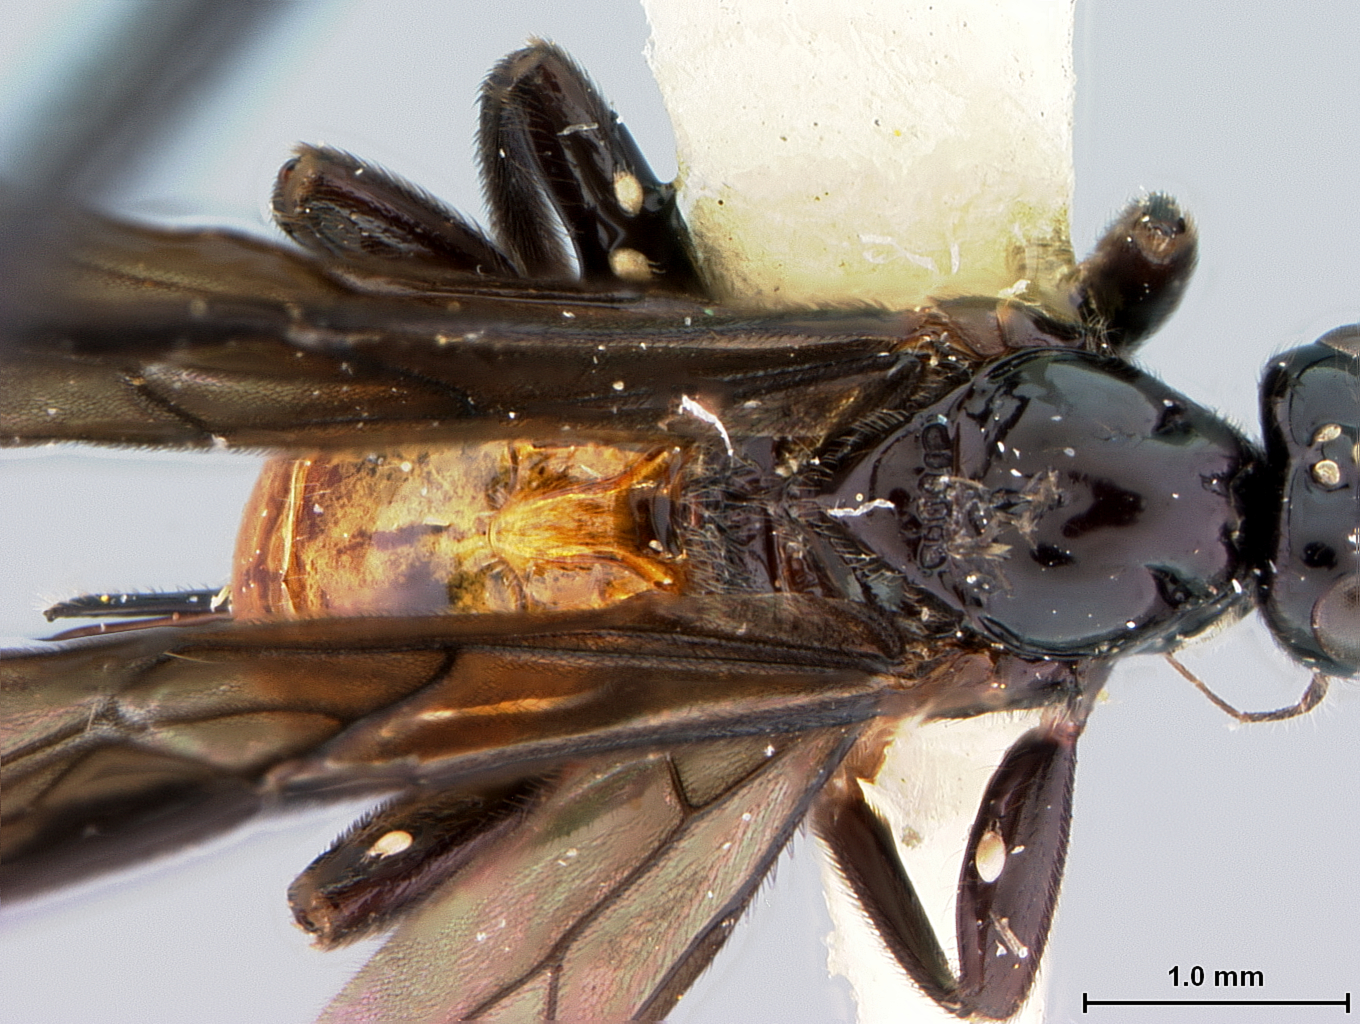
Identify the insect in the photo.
Opius unguipus
